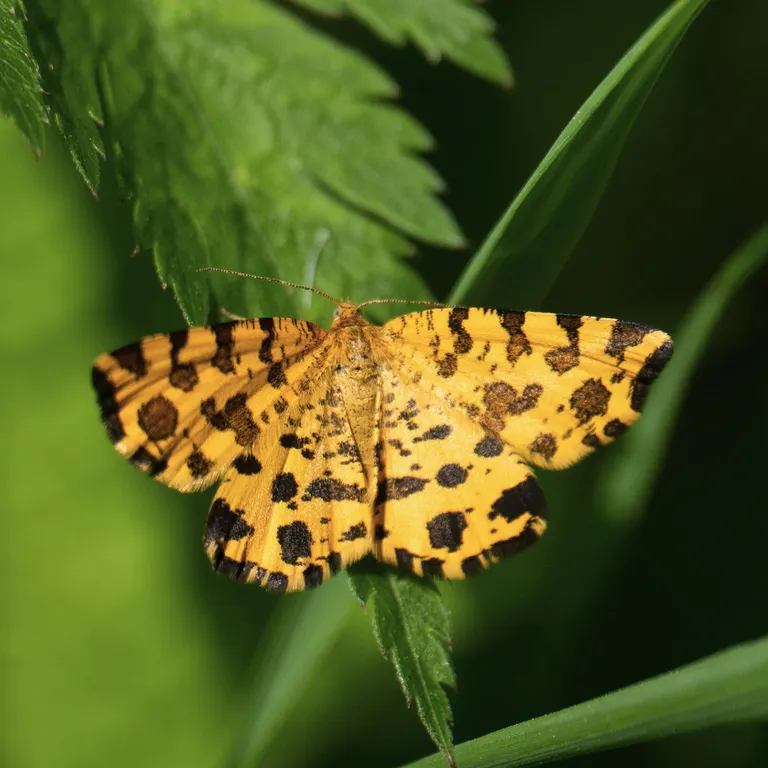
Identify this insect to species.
Pseudopanthera macularia
